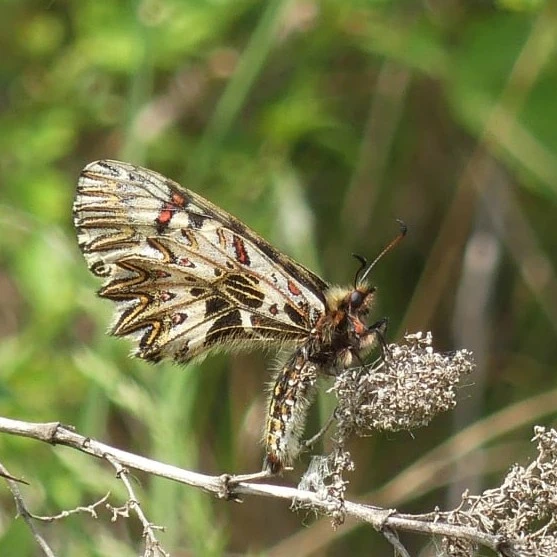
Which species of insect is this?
Zerynthia polyxena
